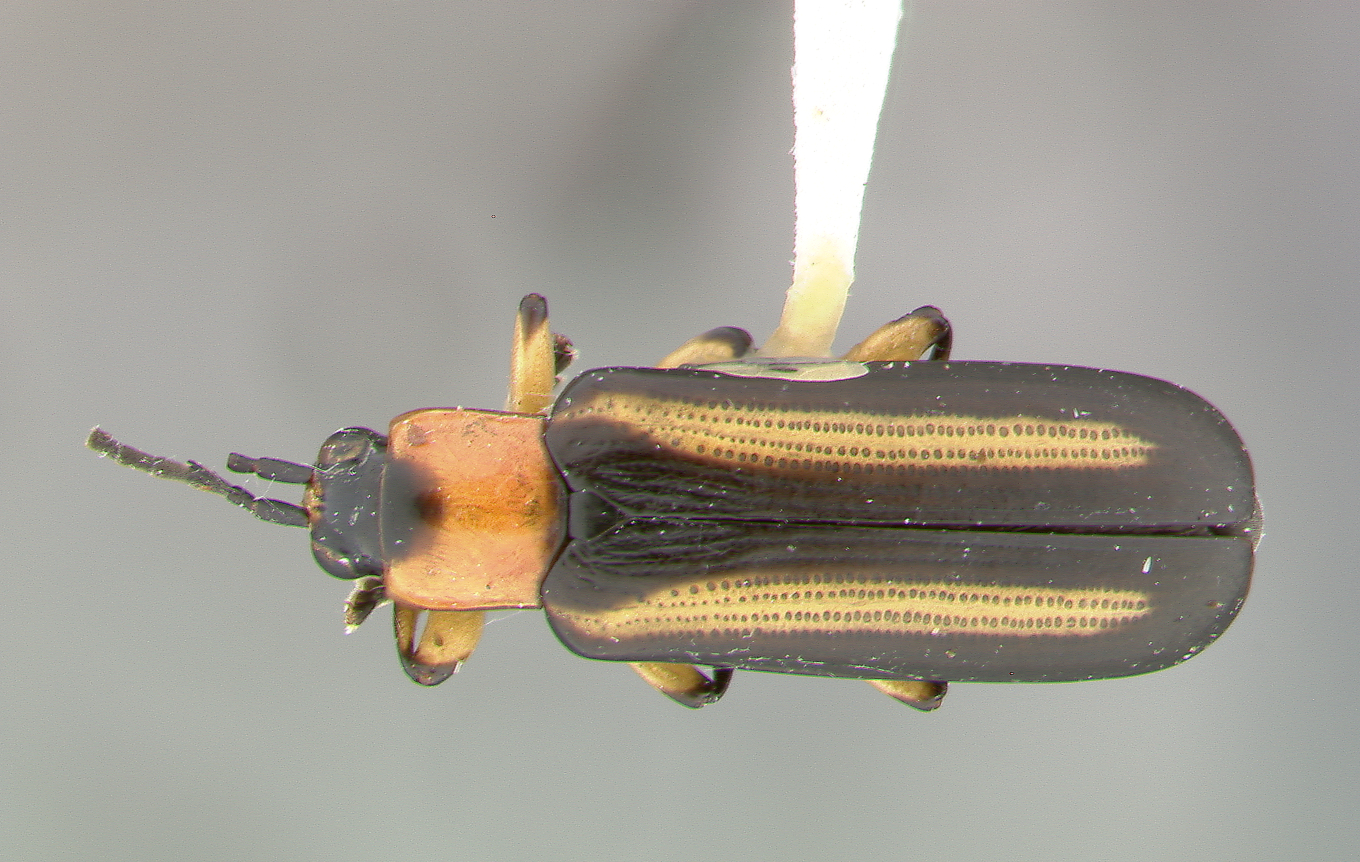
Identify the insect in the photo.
Cephaloleia variabilis
